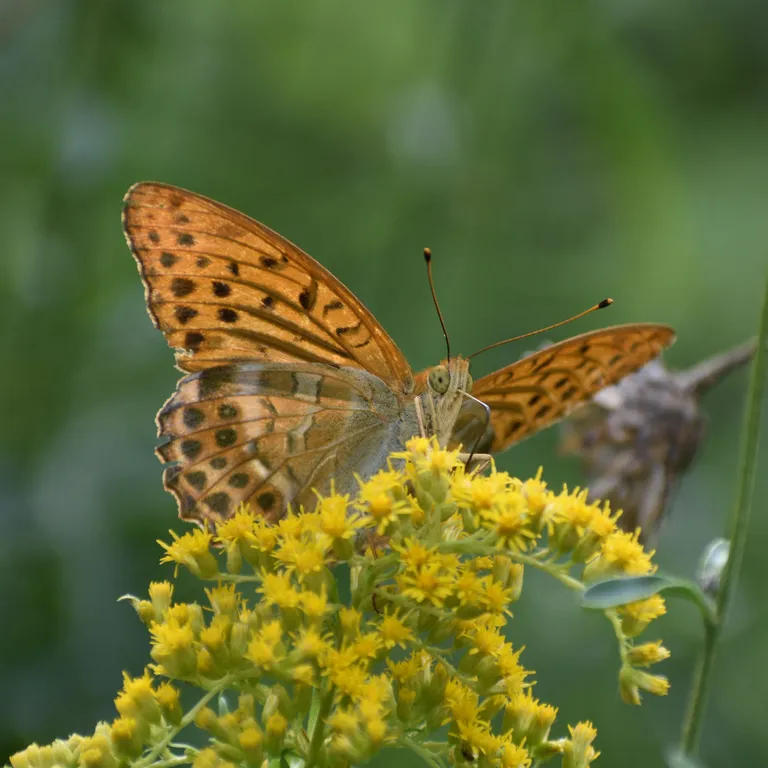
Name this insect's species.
Argynnis paphia
